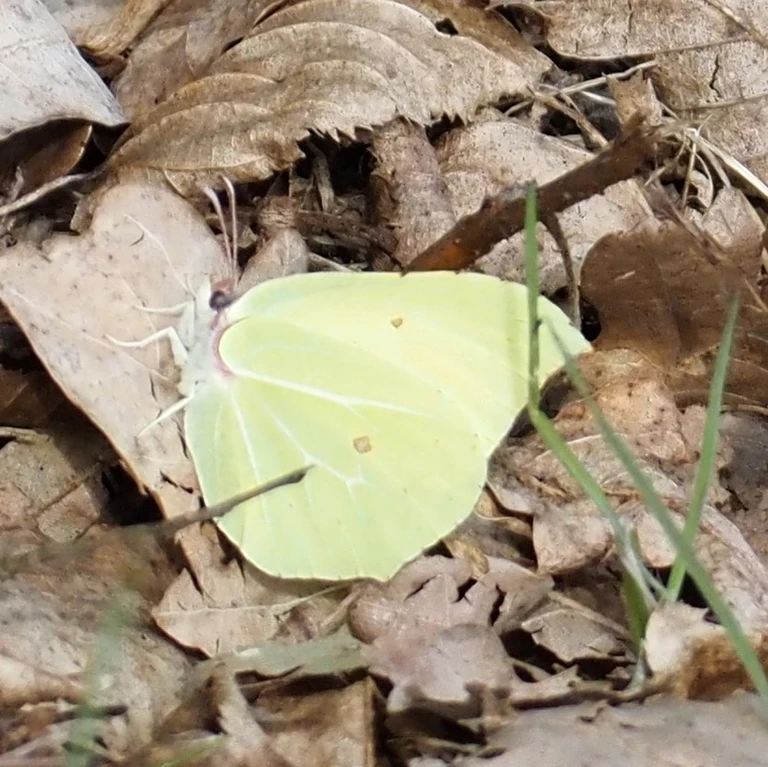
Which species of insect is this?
Gonepteryx rhamni
